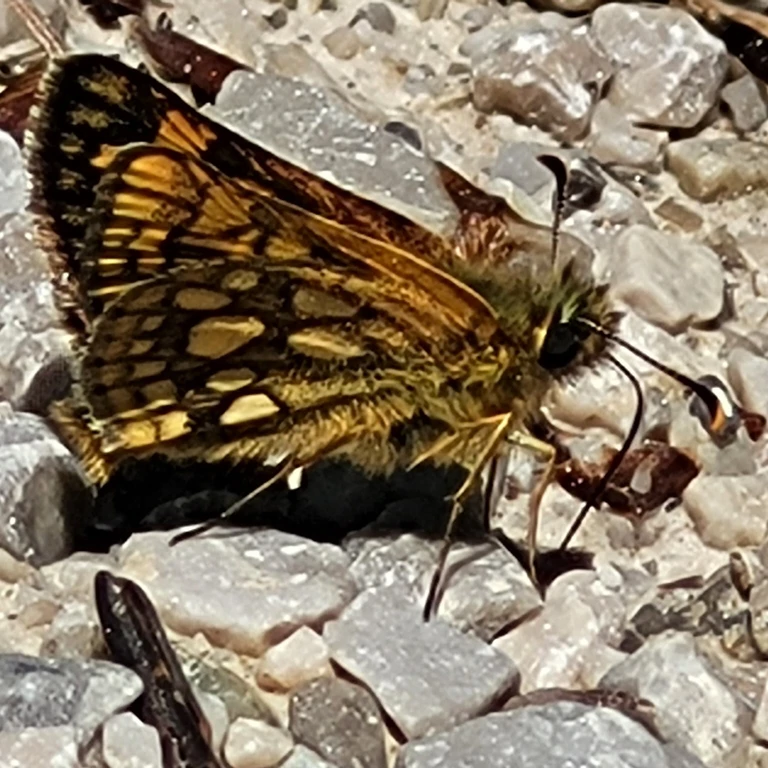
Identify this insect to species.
Carterocephalus palaemon
